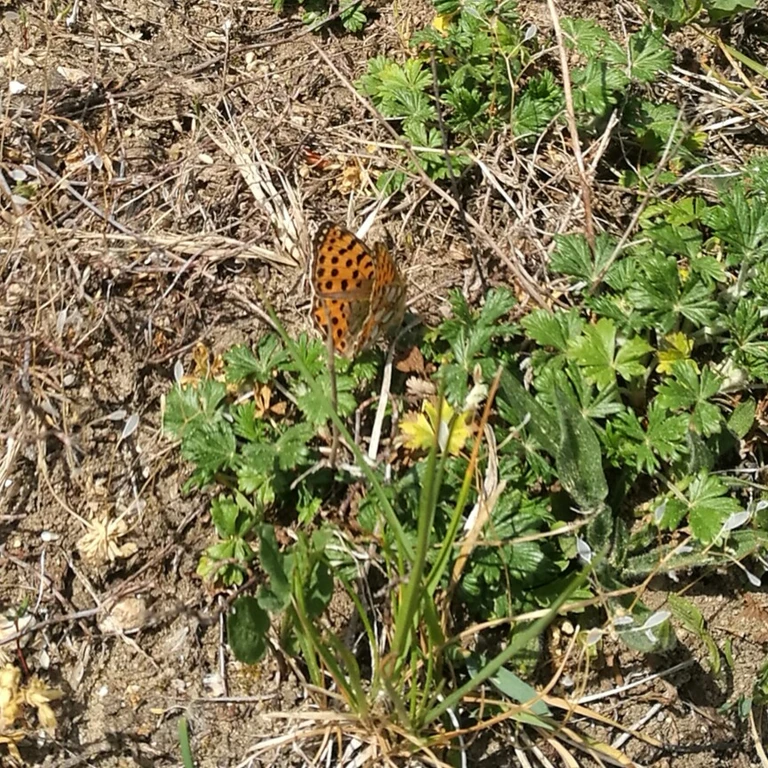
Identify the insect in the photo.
Issoria lathonia
